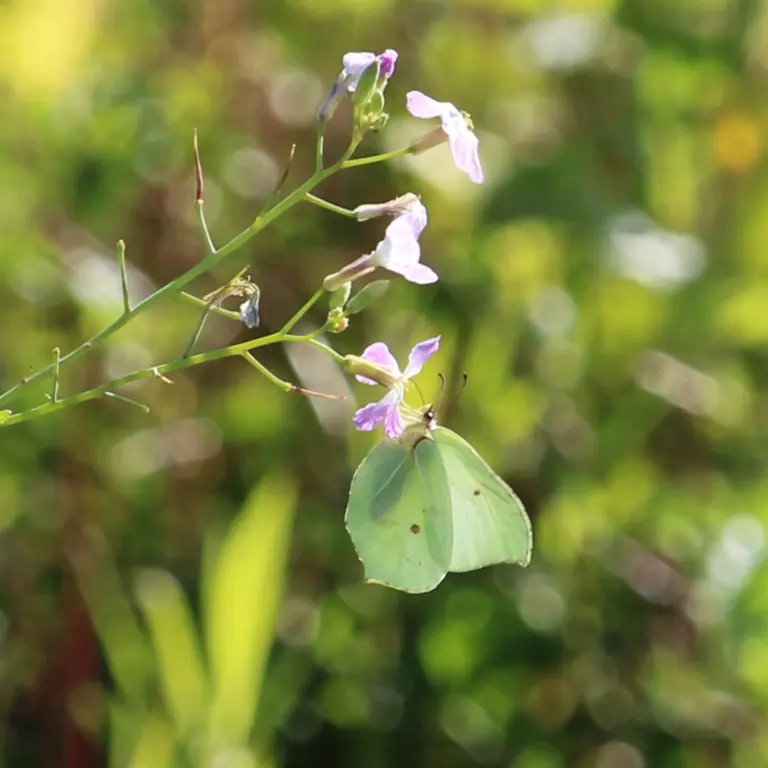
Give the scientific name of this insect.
Gonepteryx rhamni
